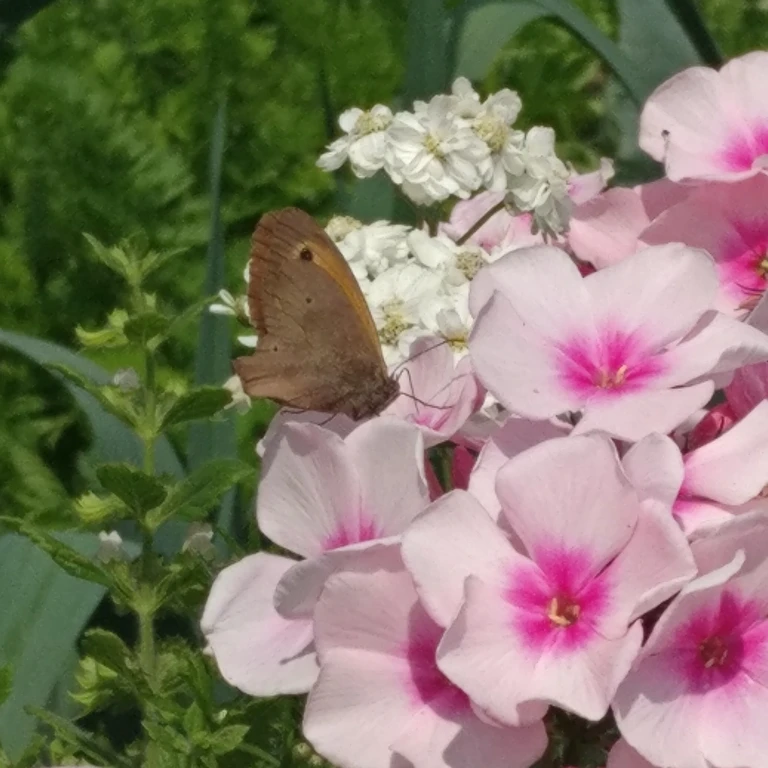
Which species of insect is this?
Maniola jurtina
